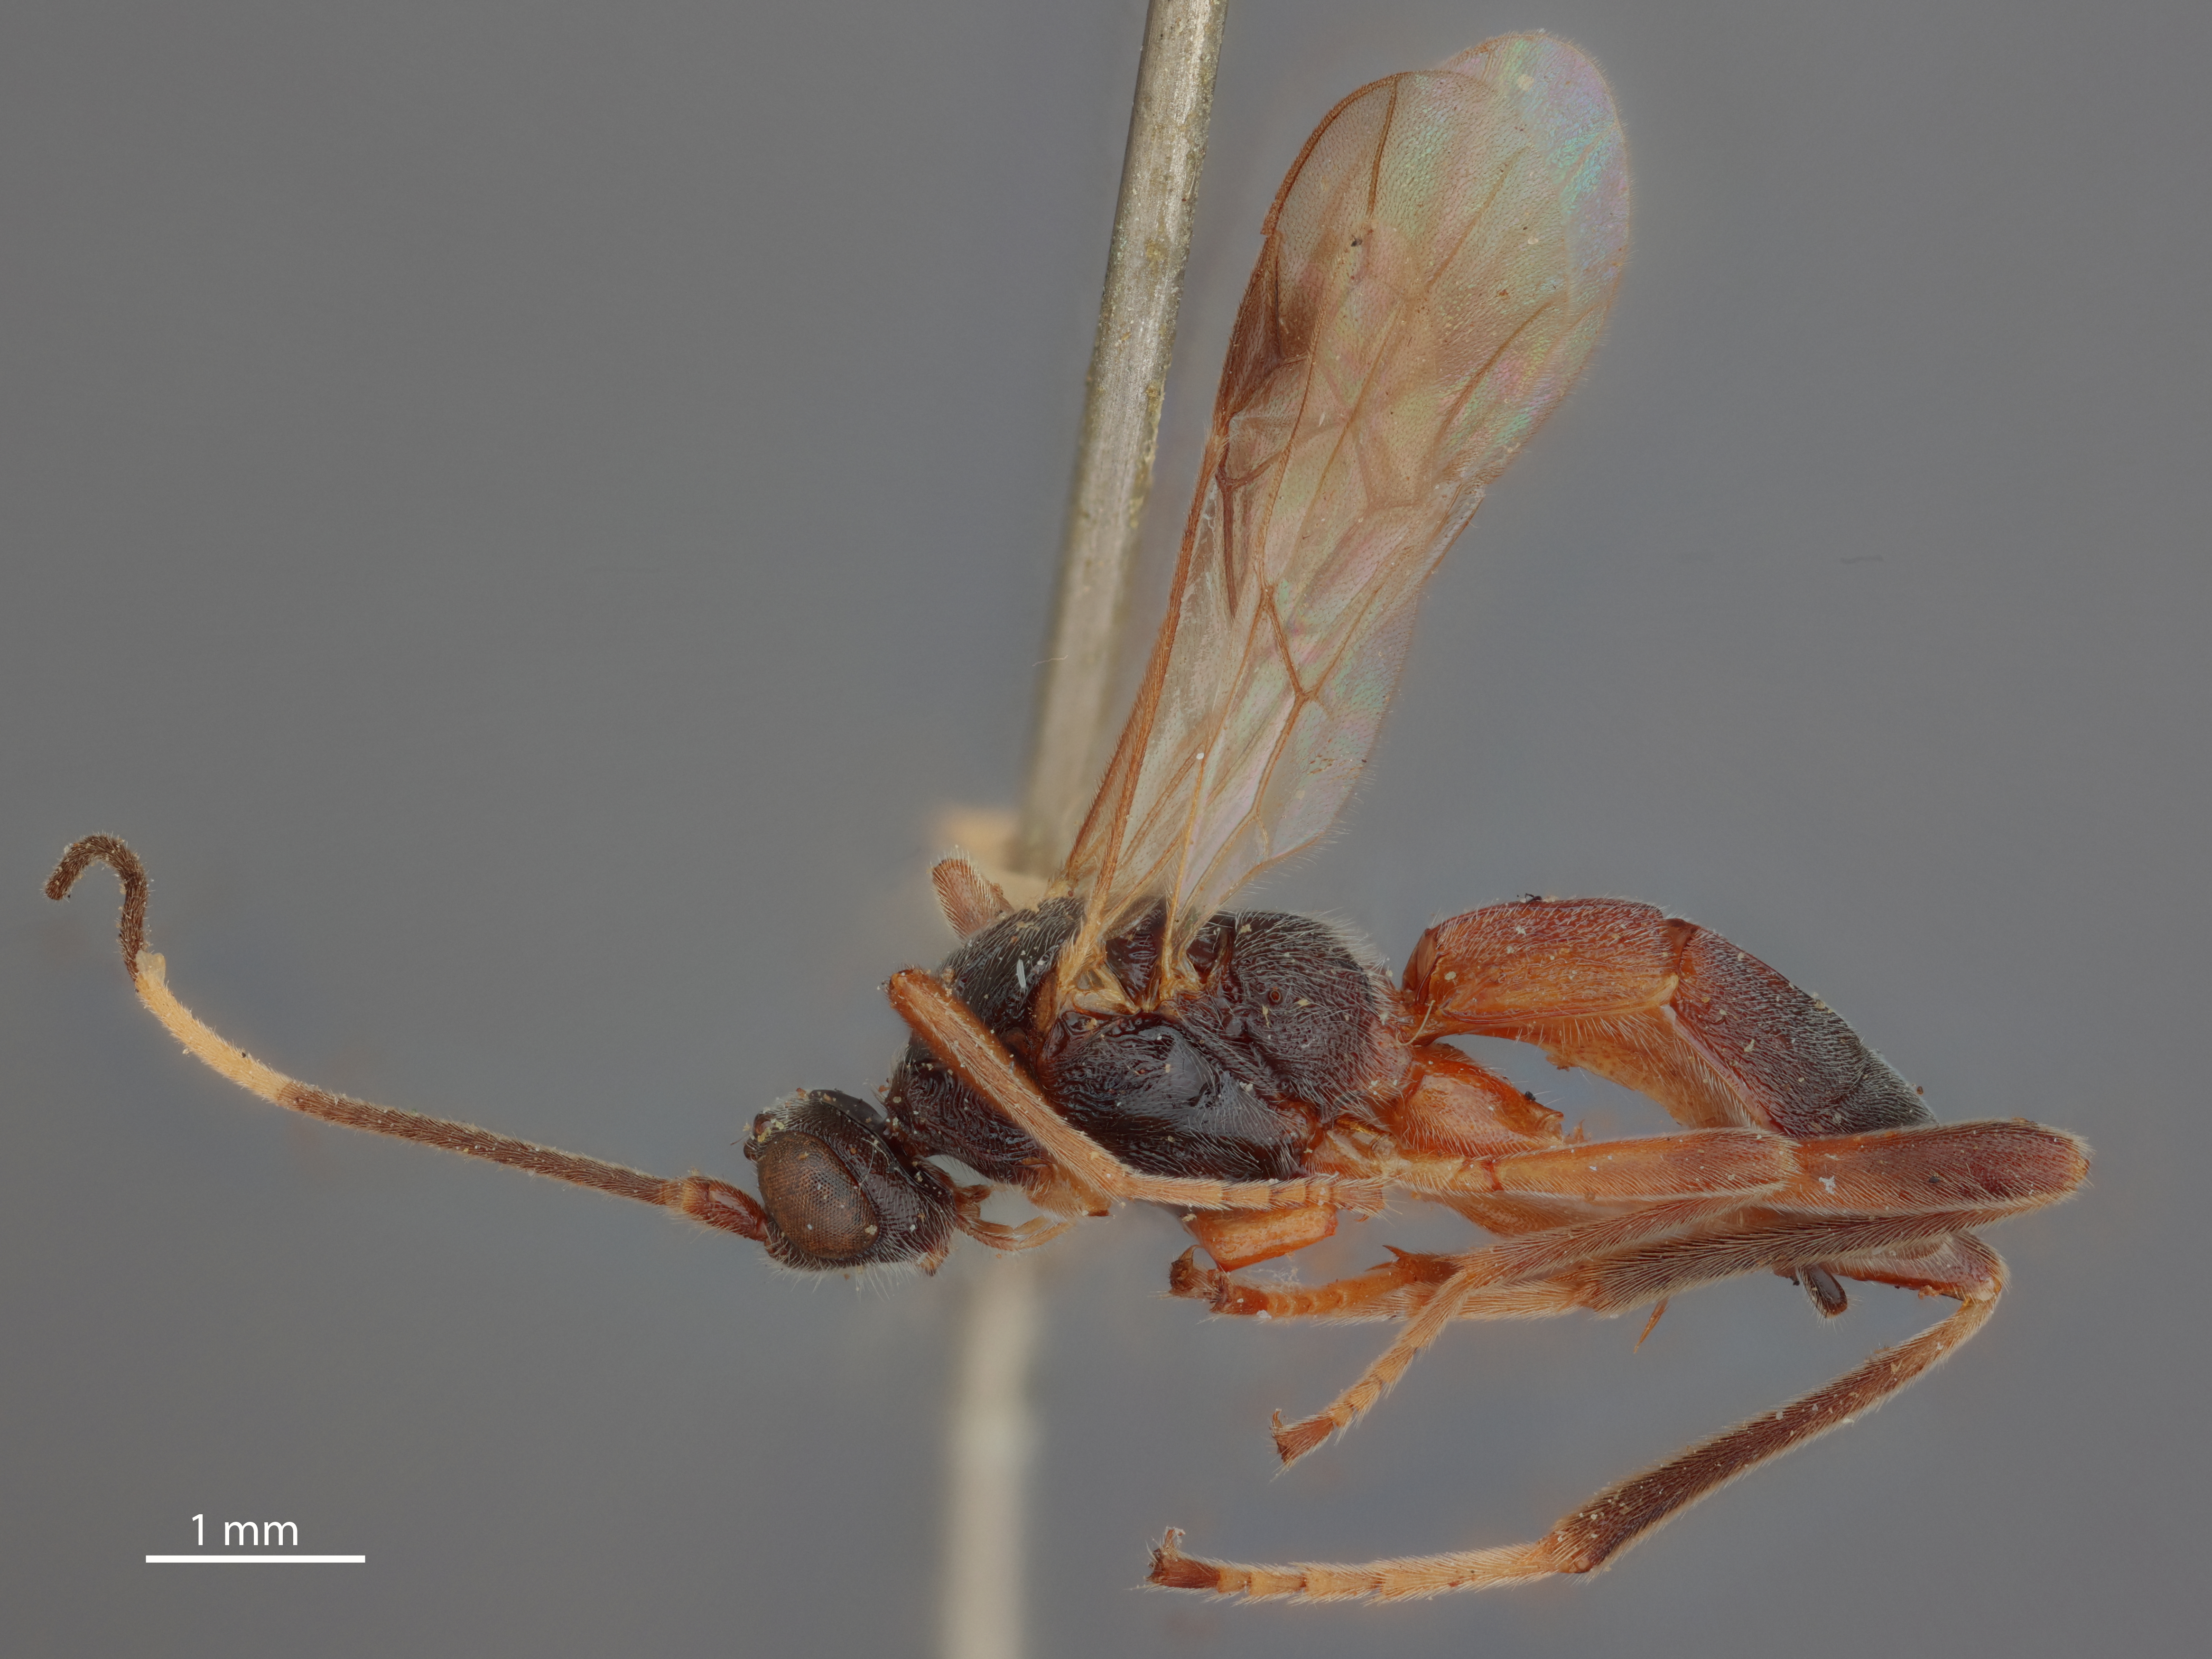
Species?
Rhogas sanchezi
